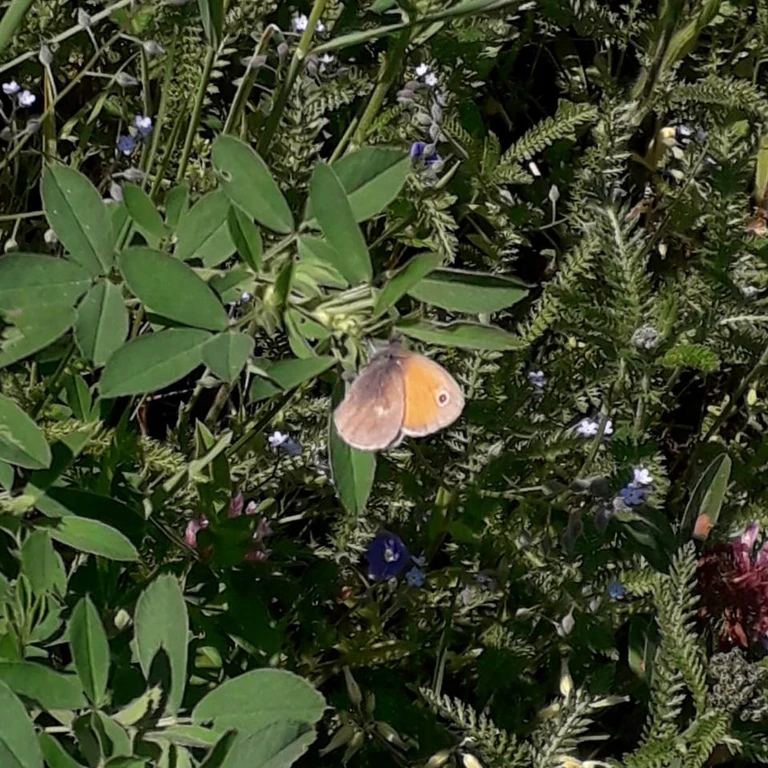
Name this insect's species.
Coenonympha pamphilus
